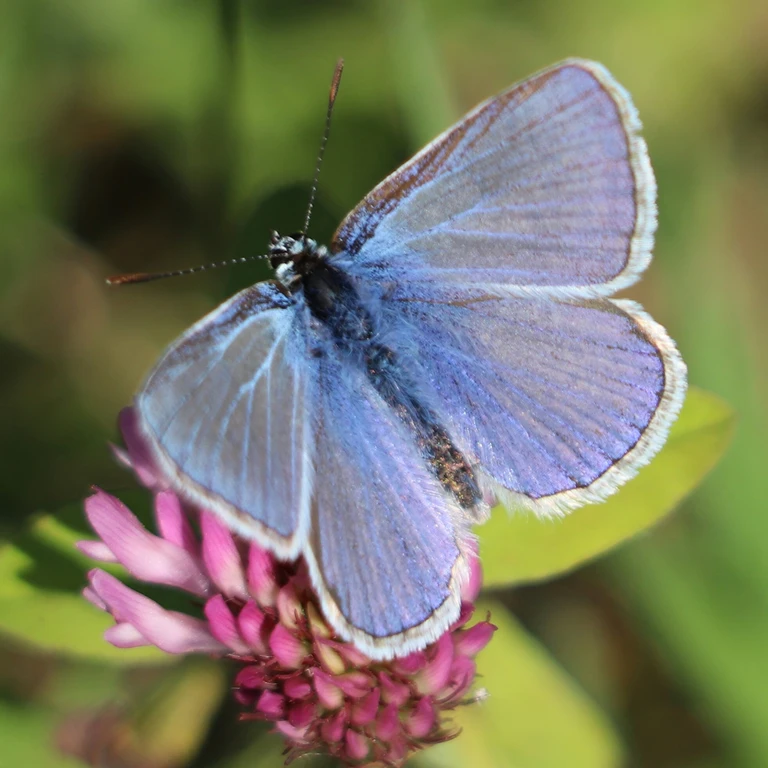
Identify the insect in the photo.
Polyommatus icarus
